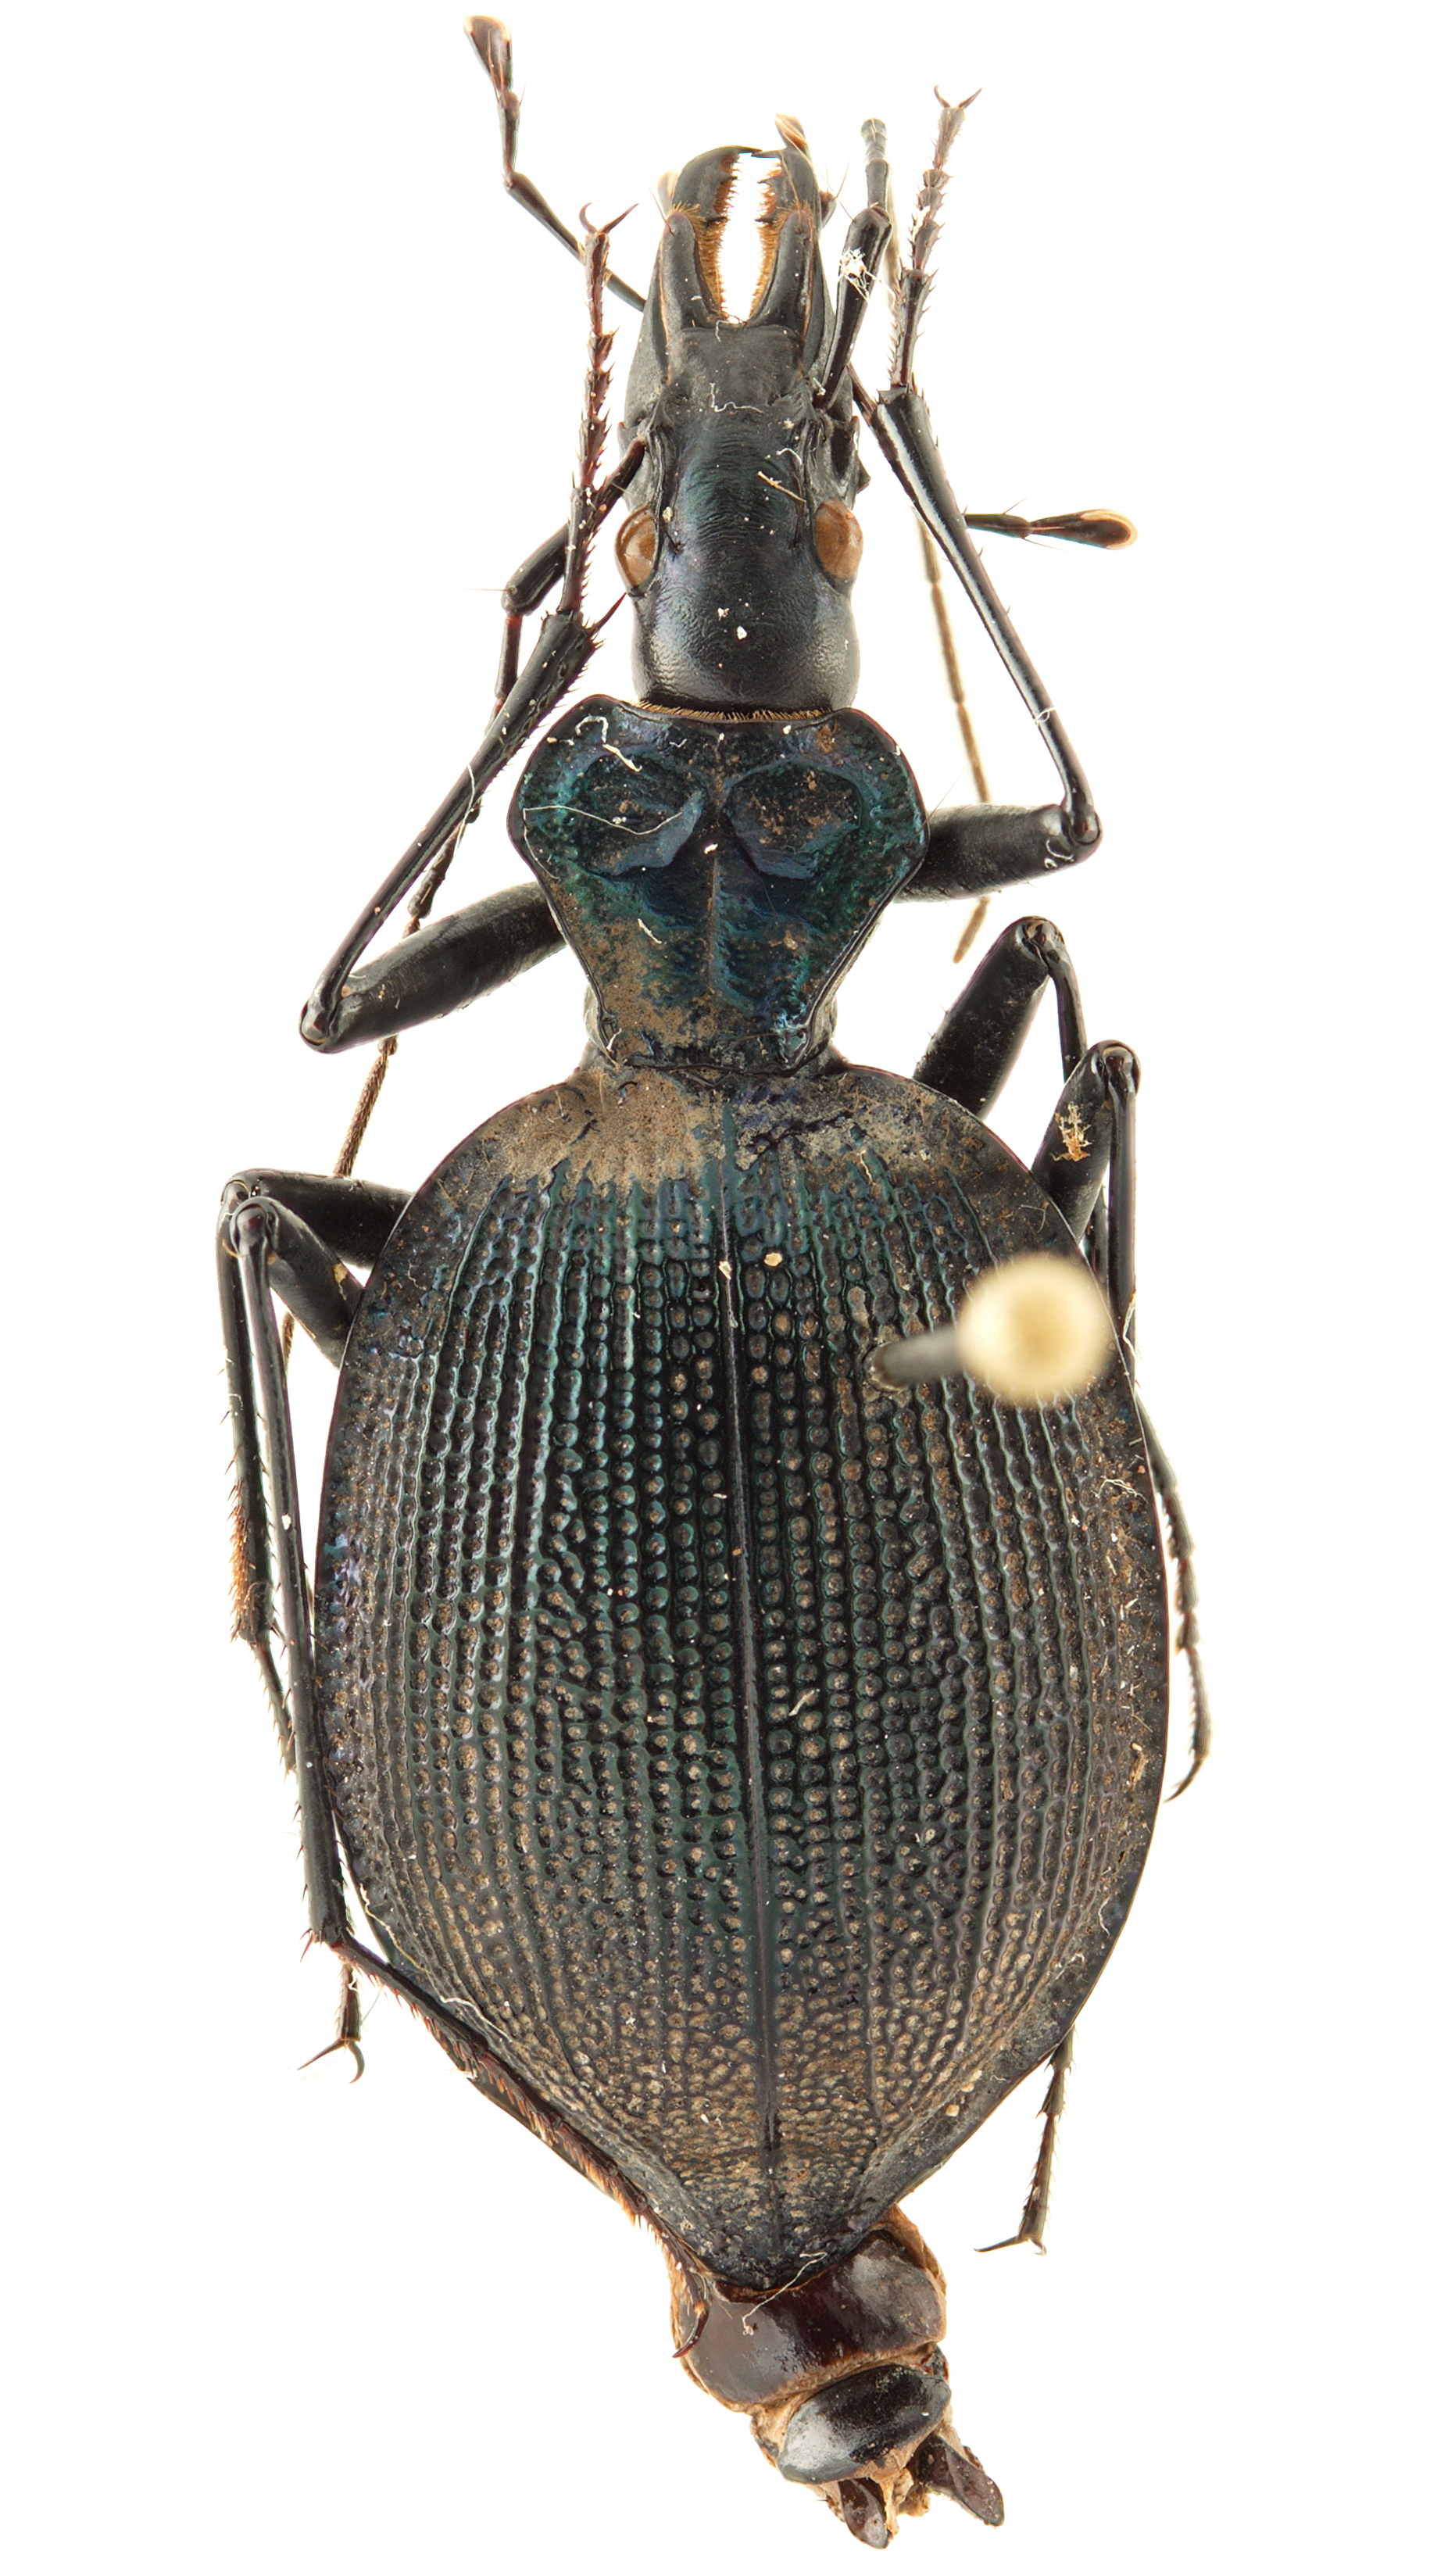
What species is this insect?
Scaphinotus tricarinatus
